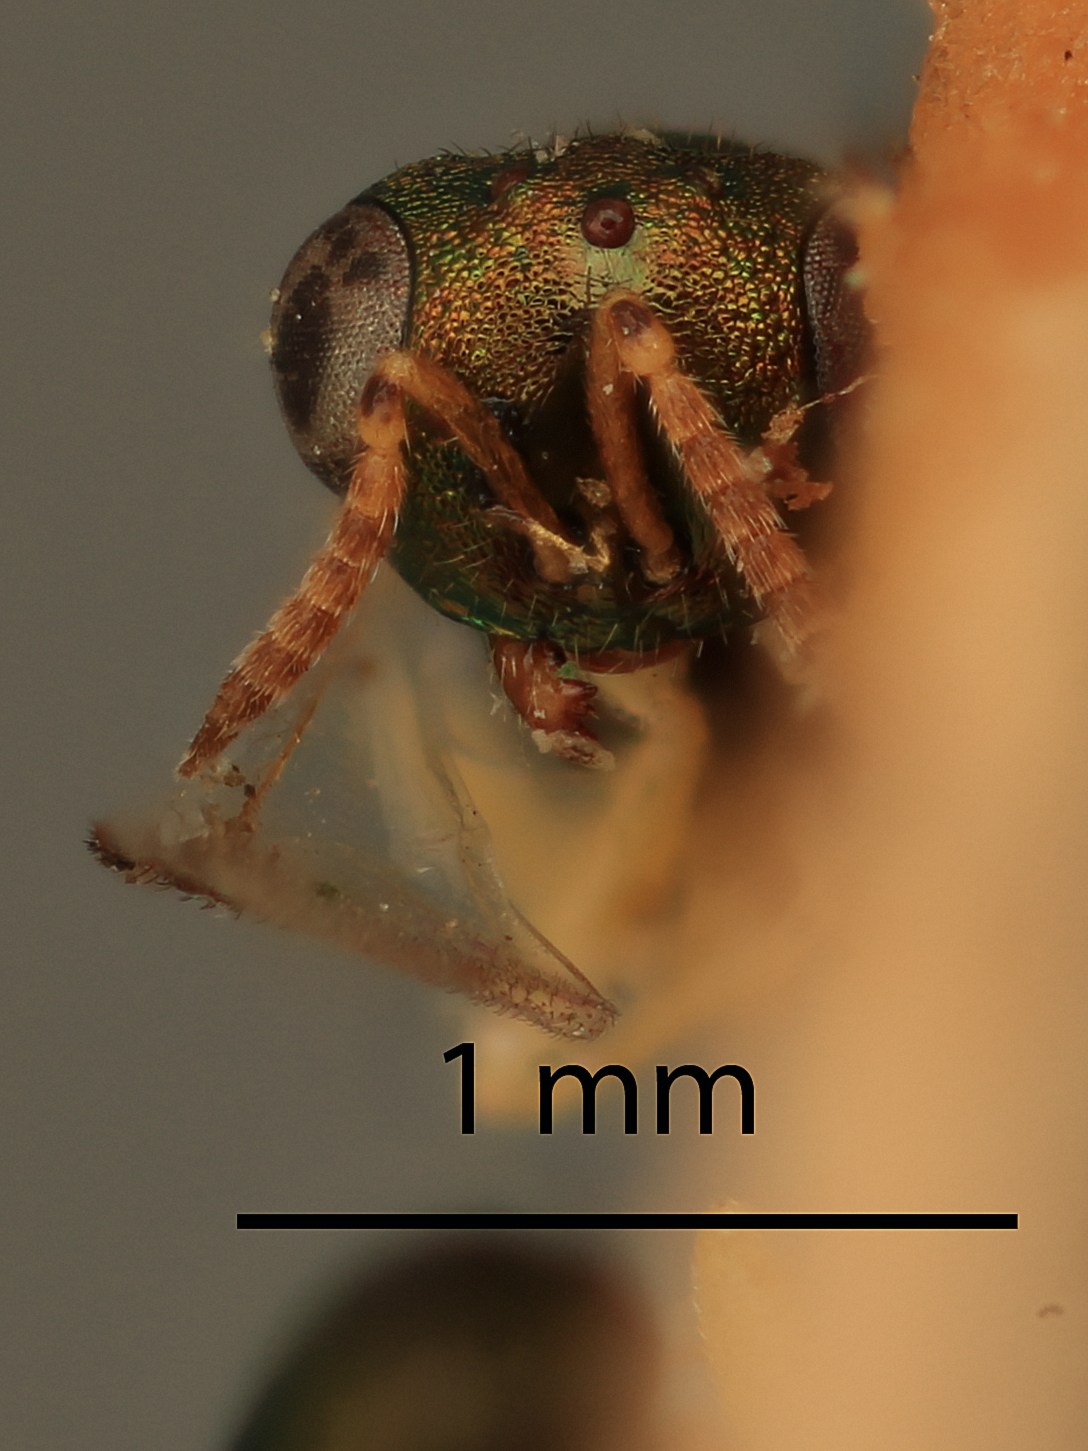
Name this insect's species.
Tridymus biguttatipennis
